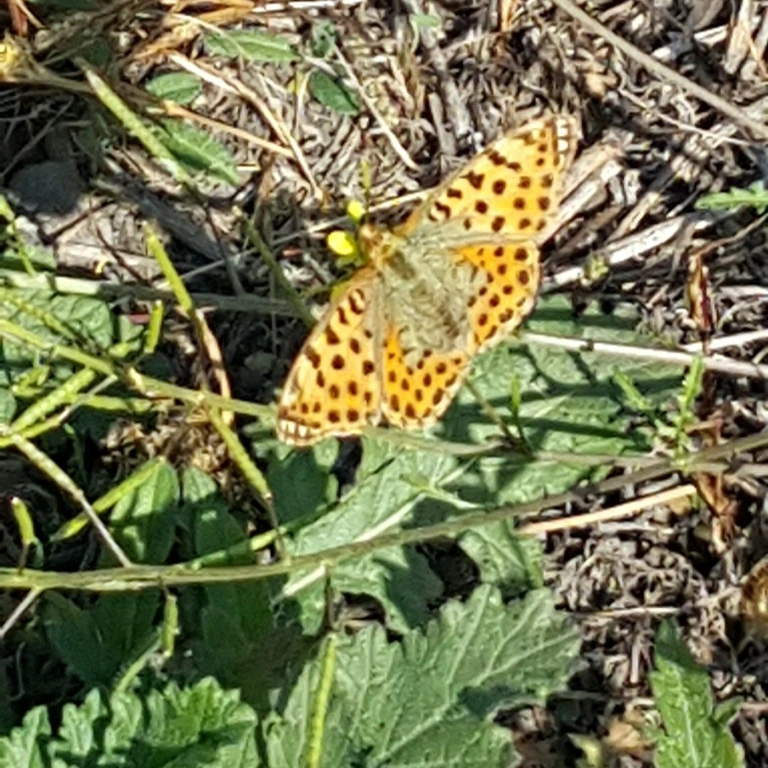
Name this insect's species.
Issoria lathonia
